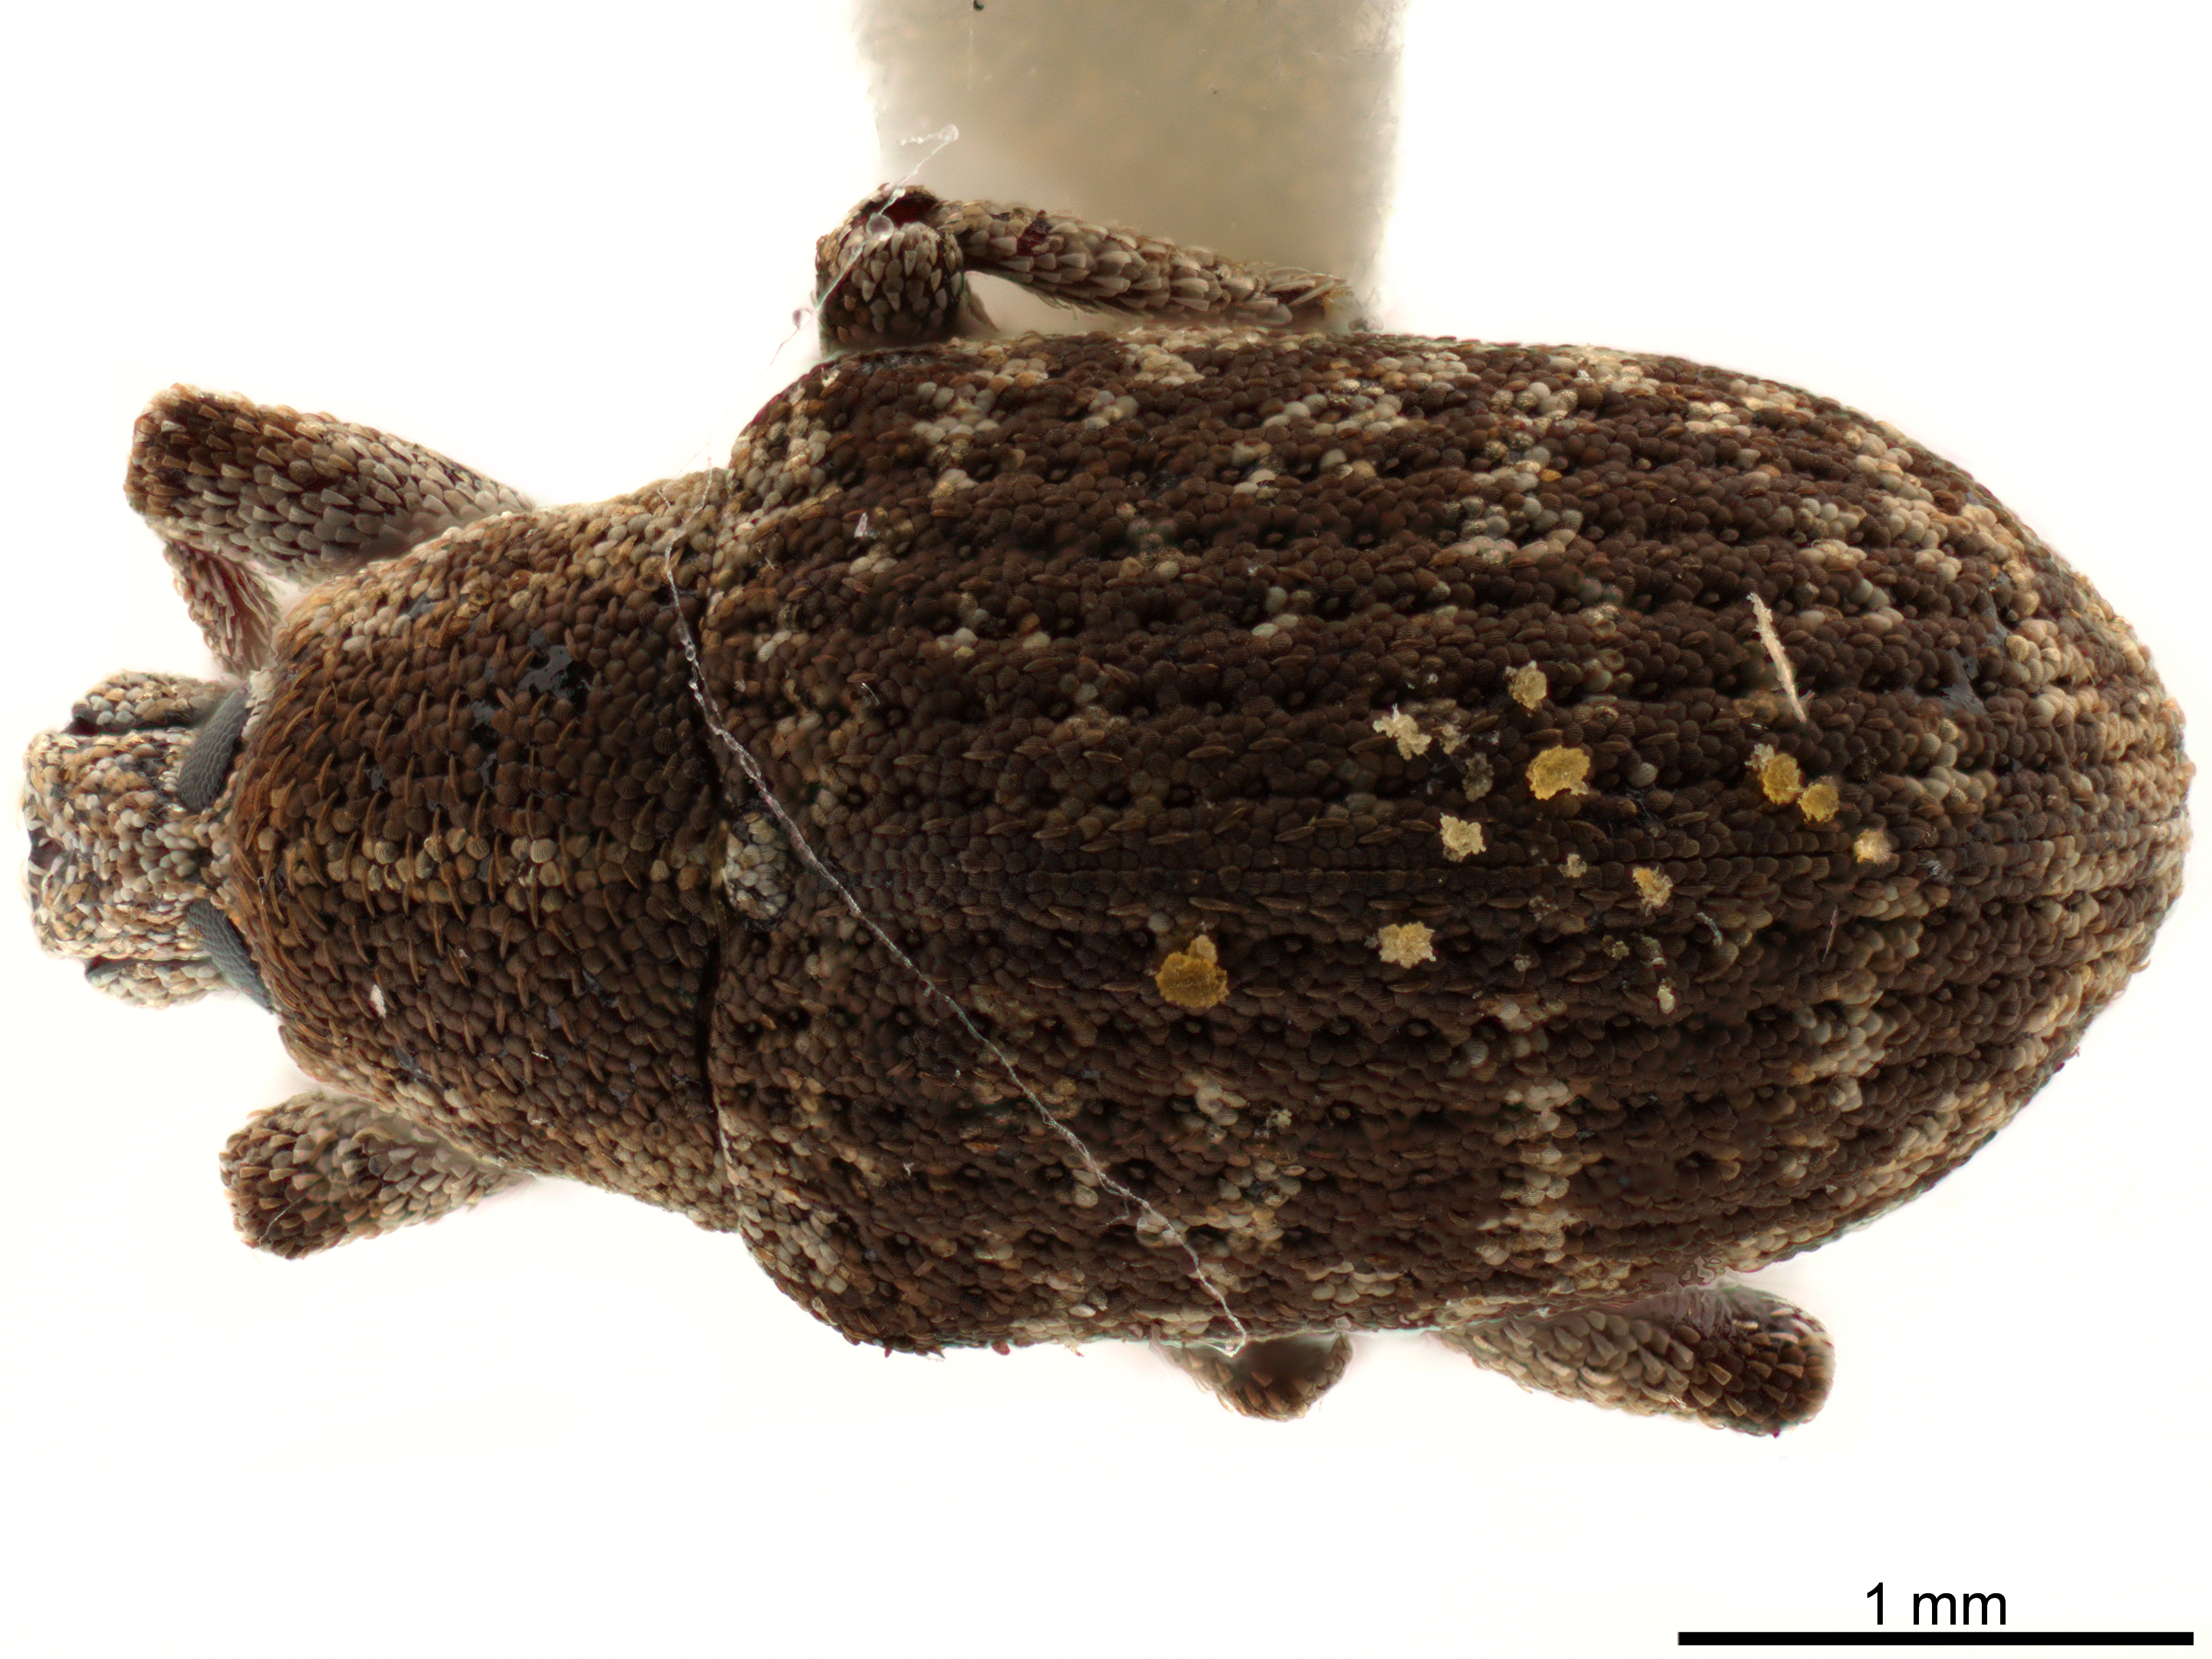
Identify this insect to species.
Eucoleocerus fuscovarius
